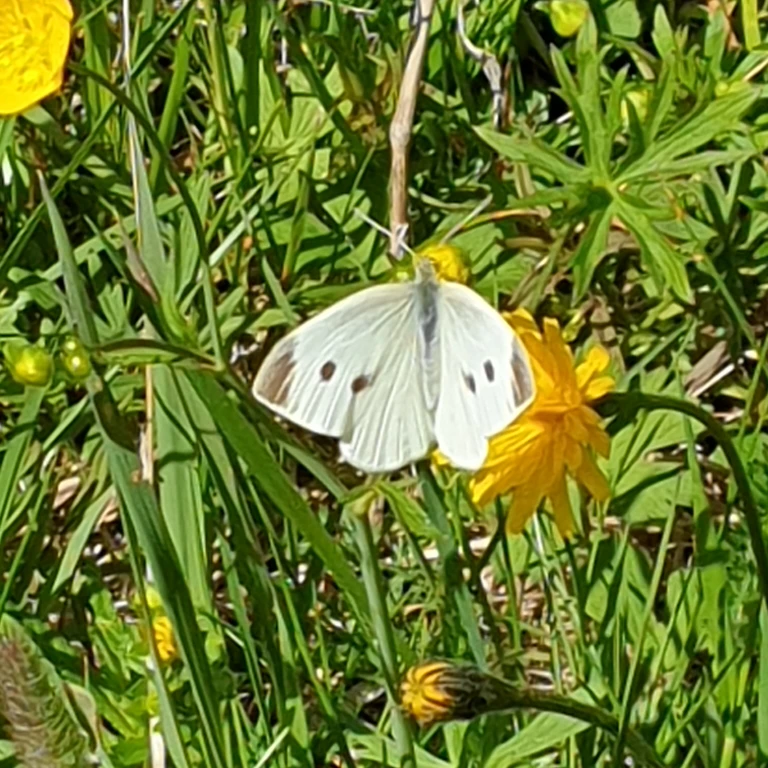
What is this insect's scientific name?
Pieris rapae
